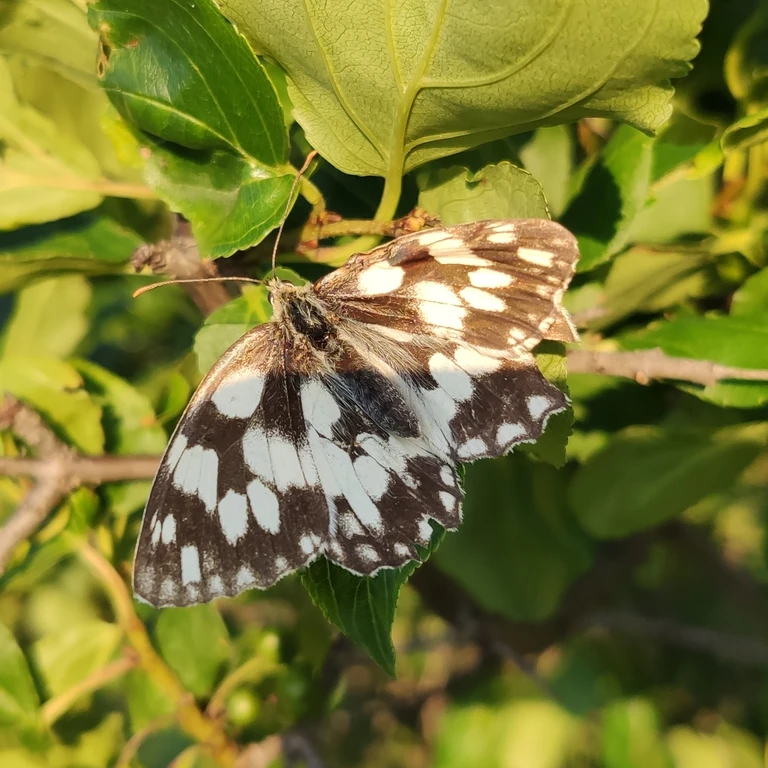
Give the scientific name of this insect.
Melanargia galathea
